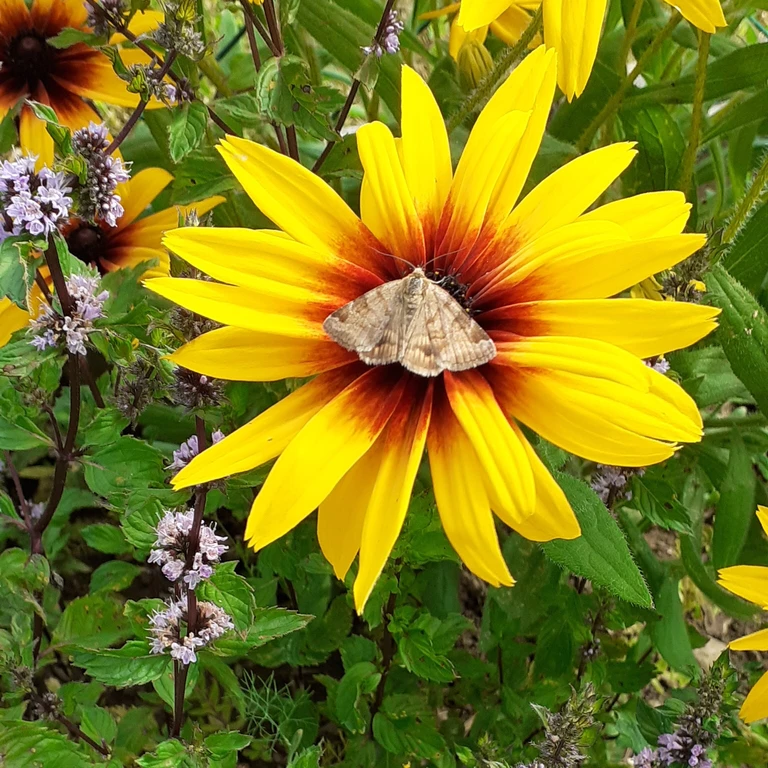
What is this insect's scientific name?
Euclidia glyphica
